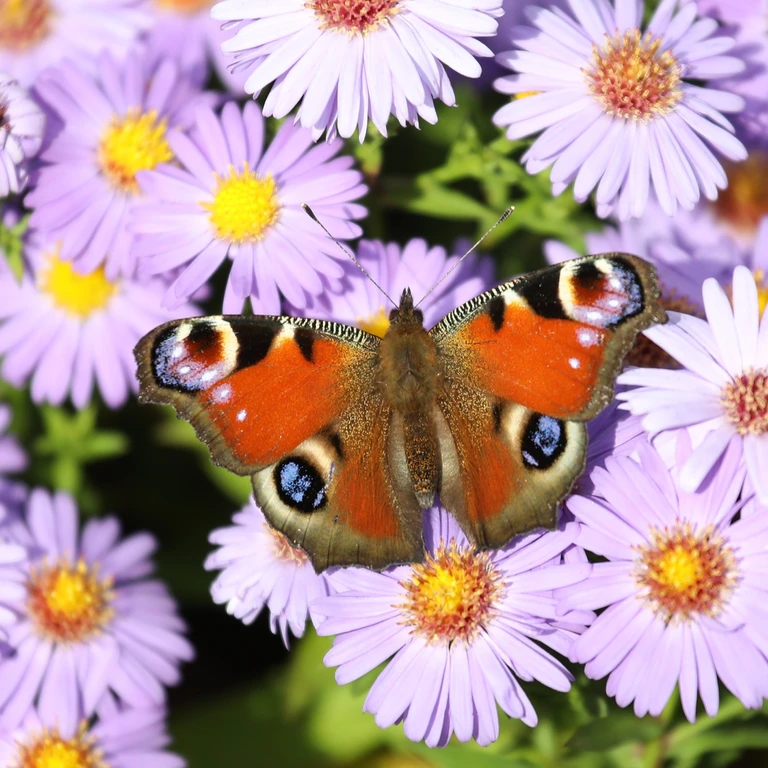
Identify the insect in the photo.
Aglais io
